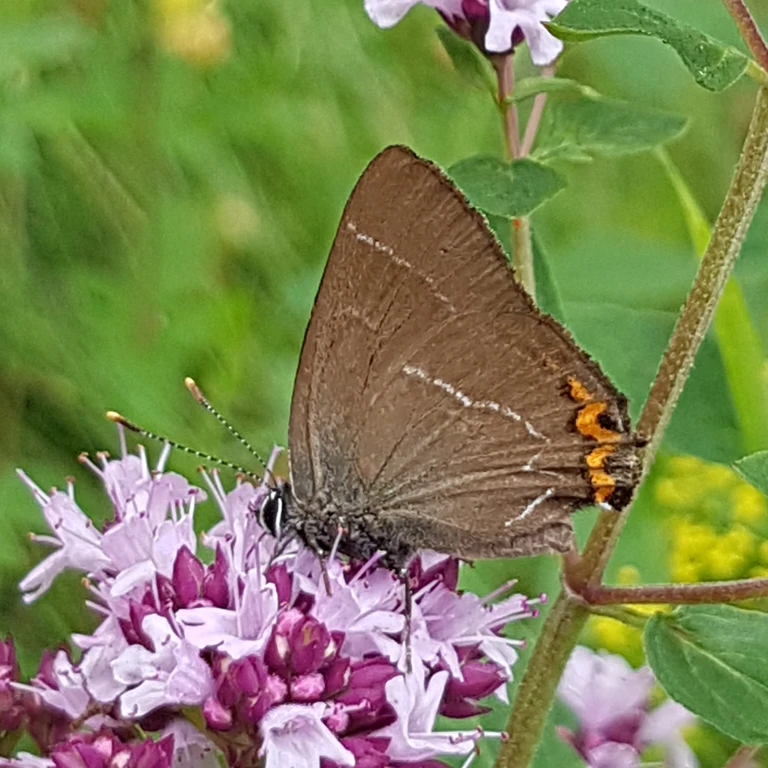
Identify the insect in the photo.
Satyrium w-album
